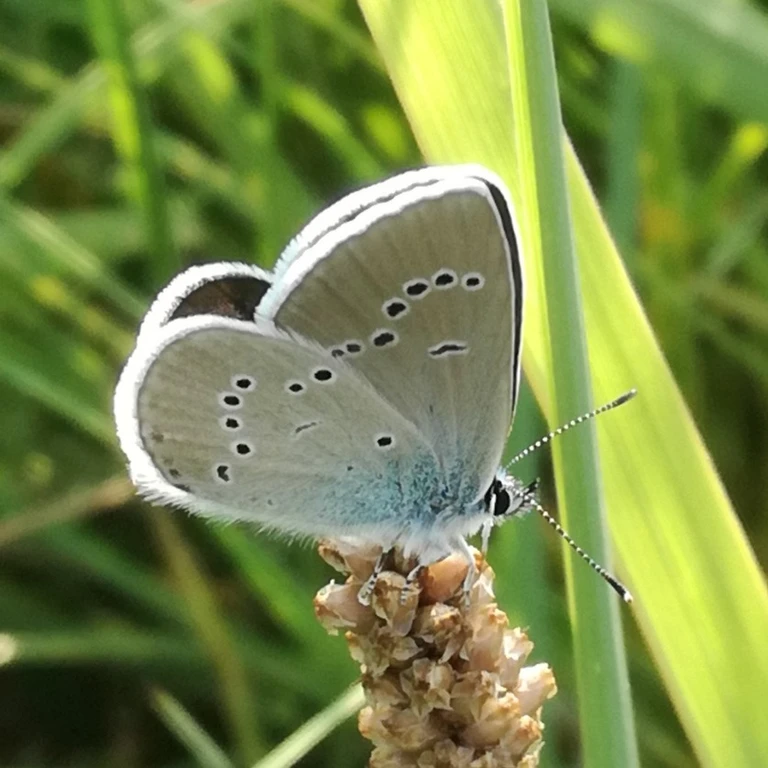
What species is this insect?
Cyaniris semiargus
